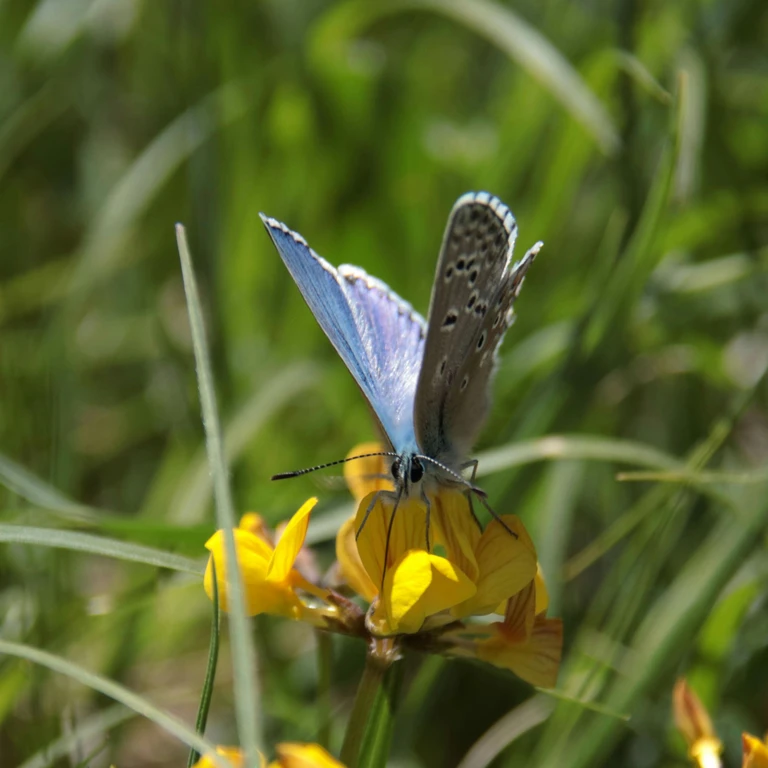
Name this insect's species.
Lysandra bellargus
